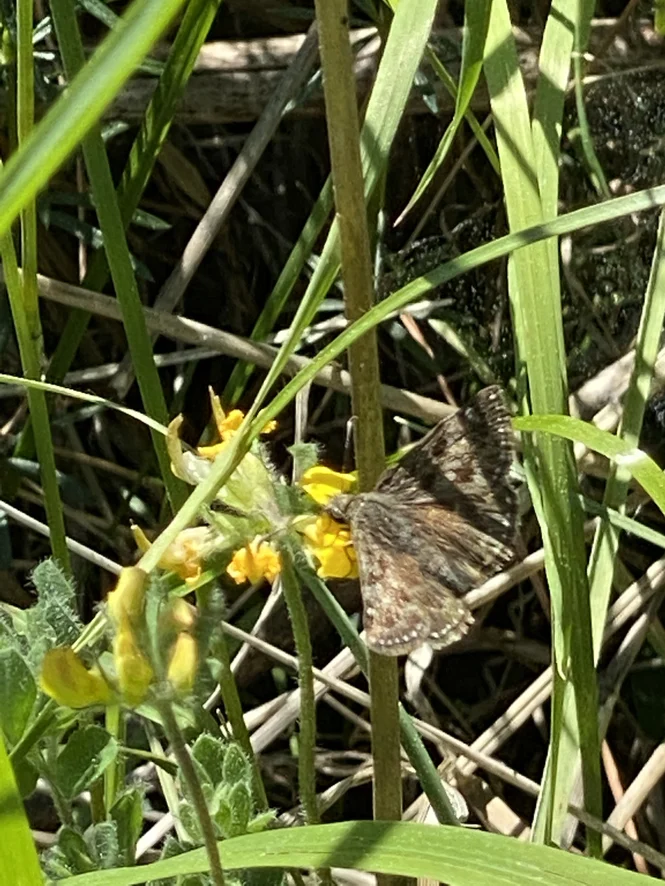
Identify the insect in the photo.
Erynnis tages
